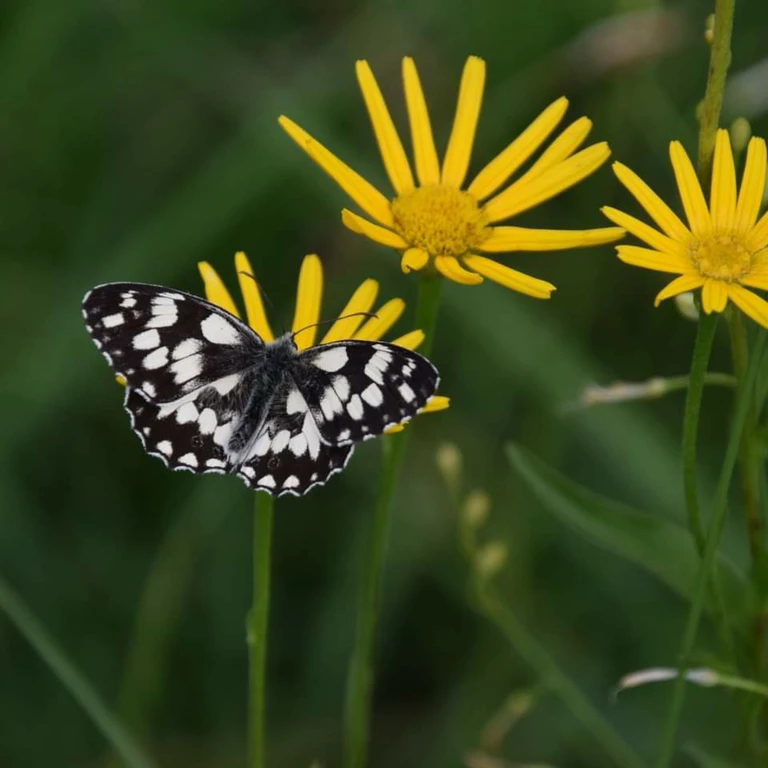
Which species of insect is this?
Melanargia galathea
